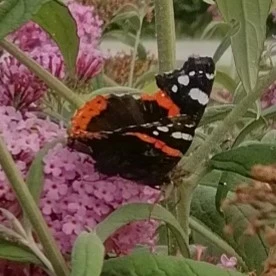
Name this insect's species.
Vanessa atalanta
